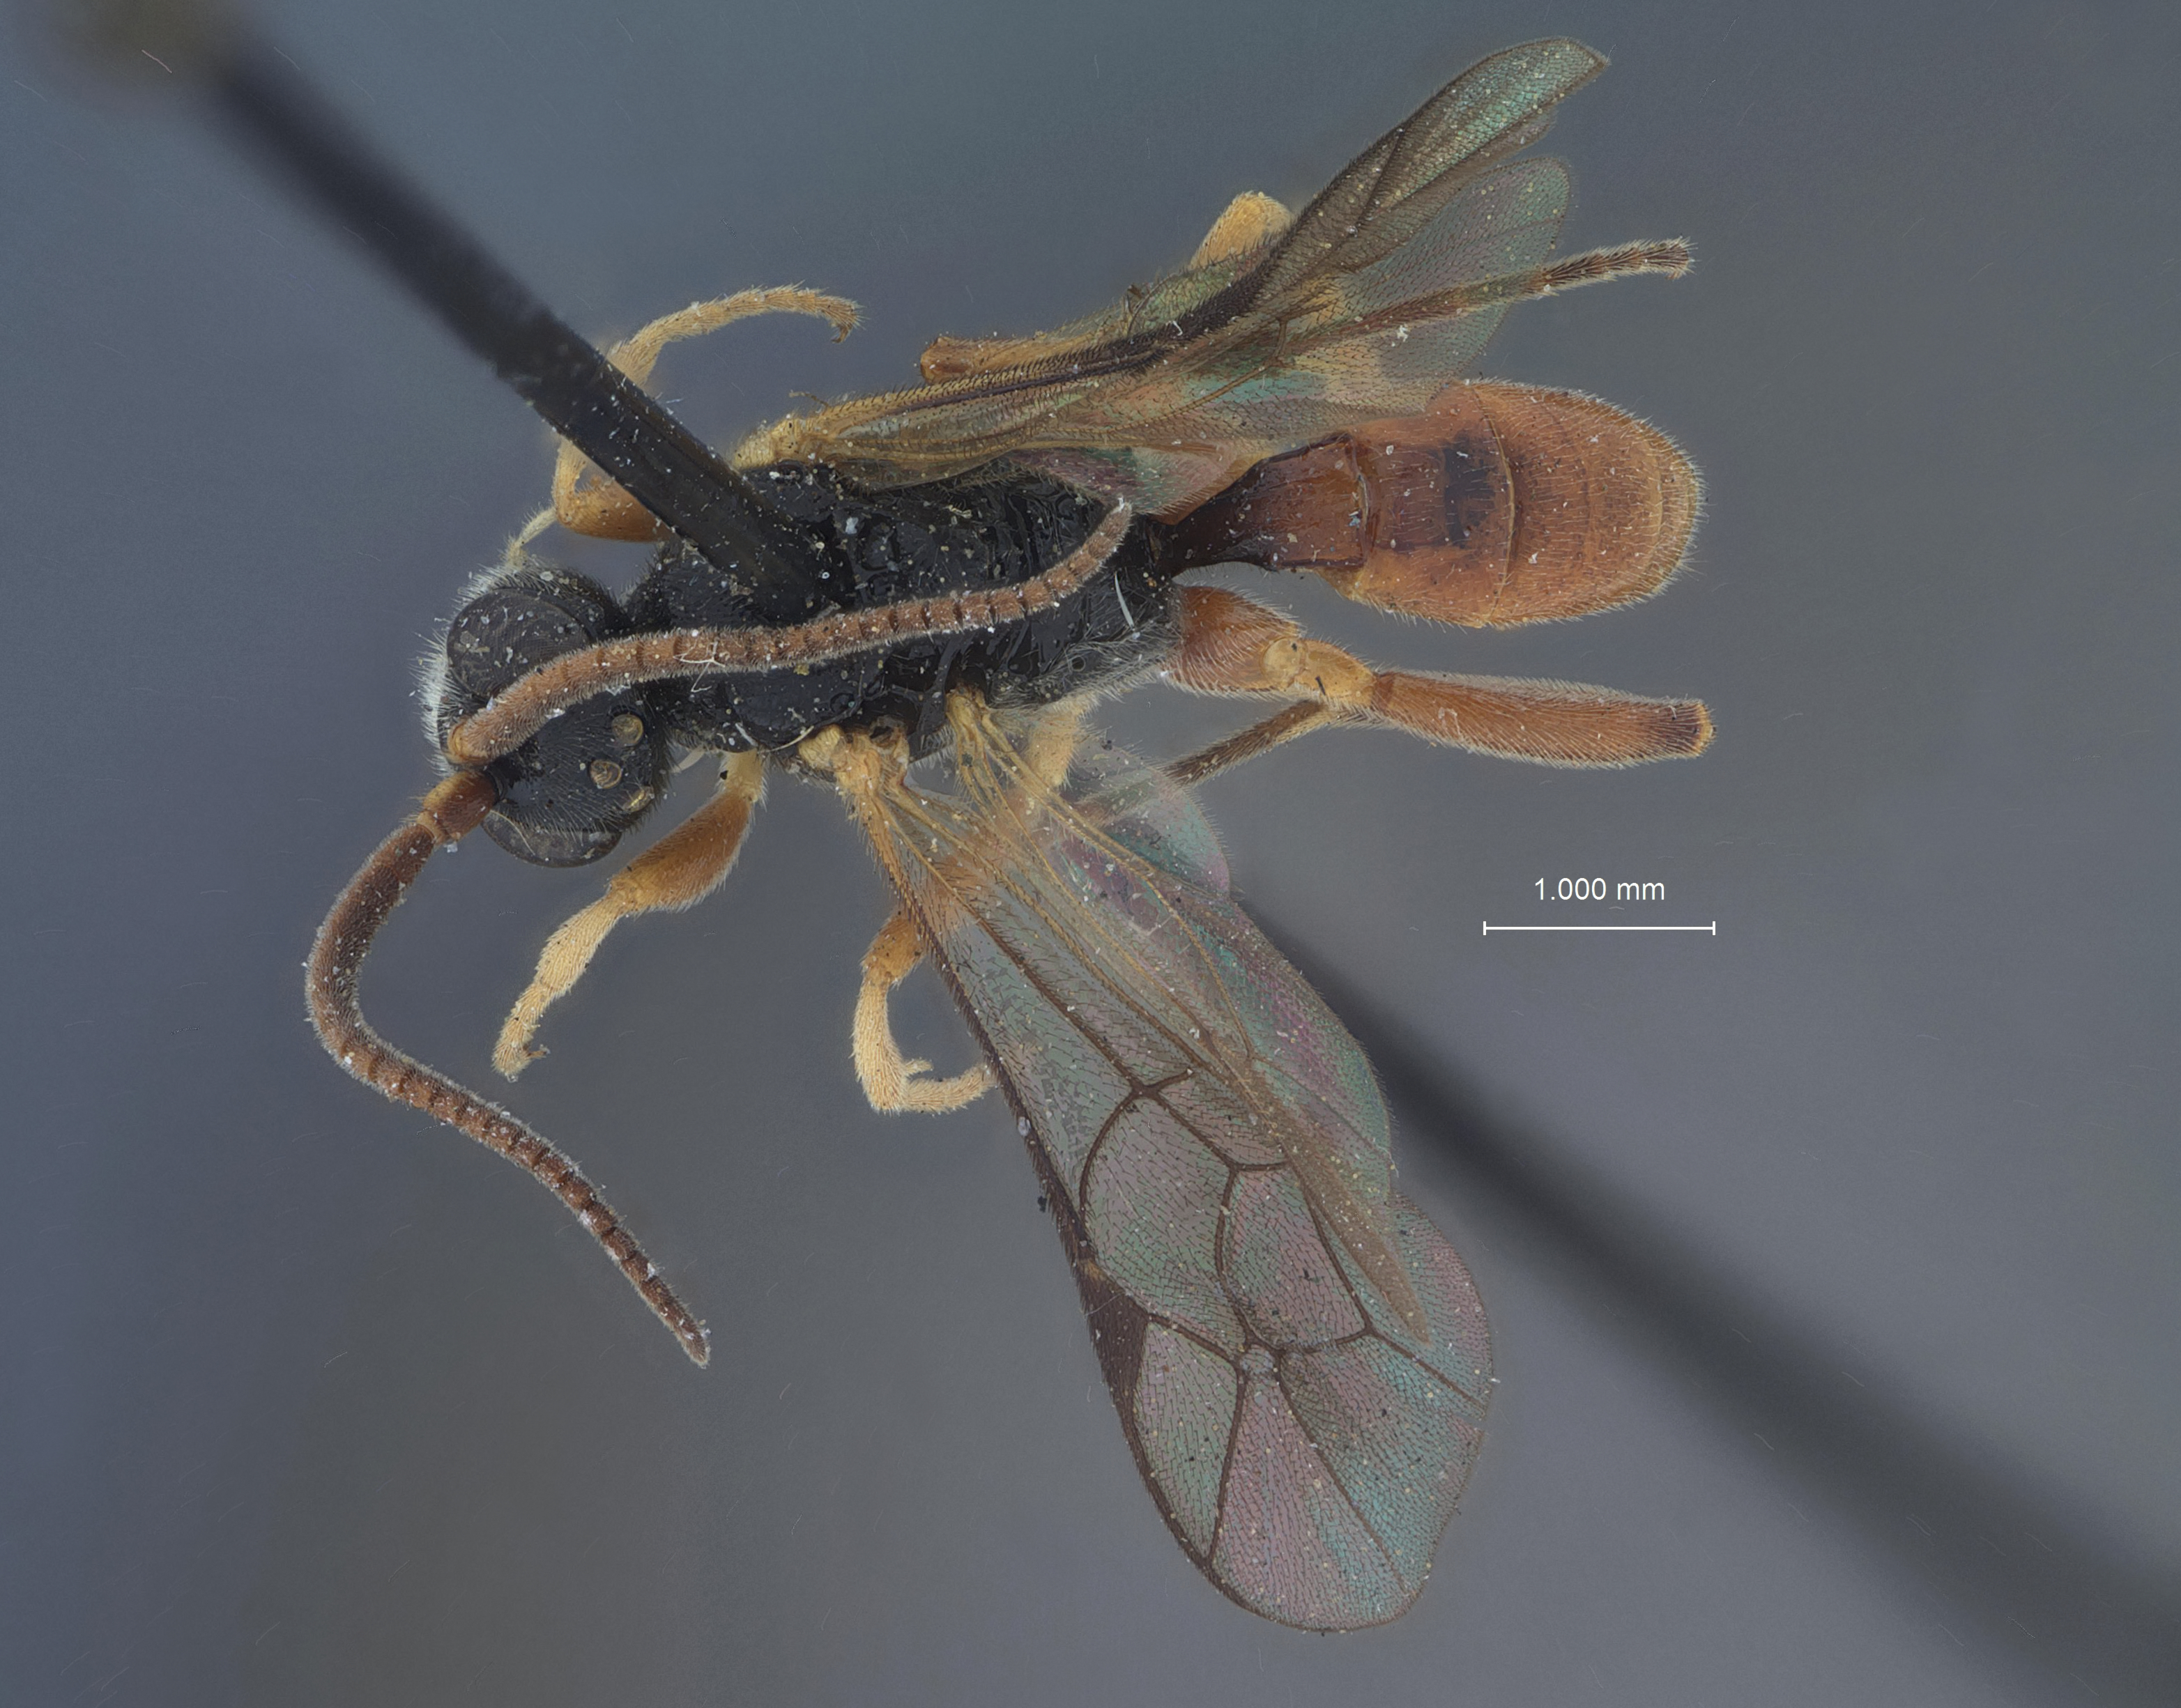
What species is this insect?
Phygadeuon brittoni
